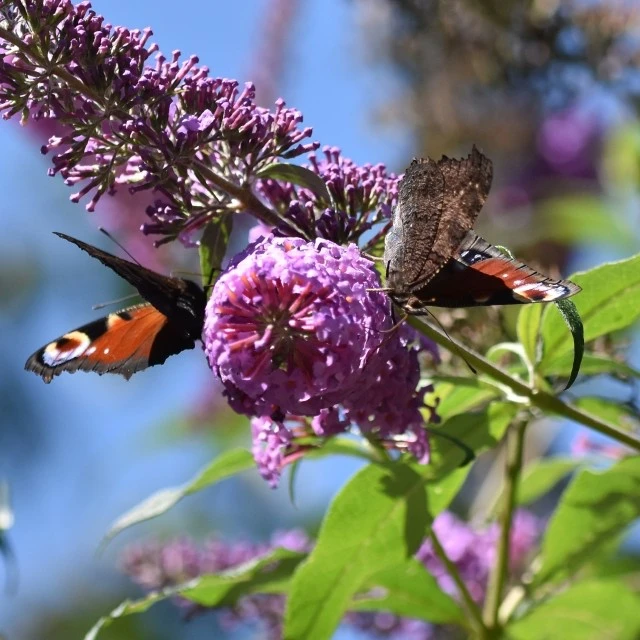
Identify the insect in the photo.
Aglais io
